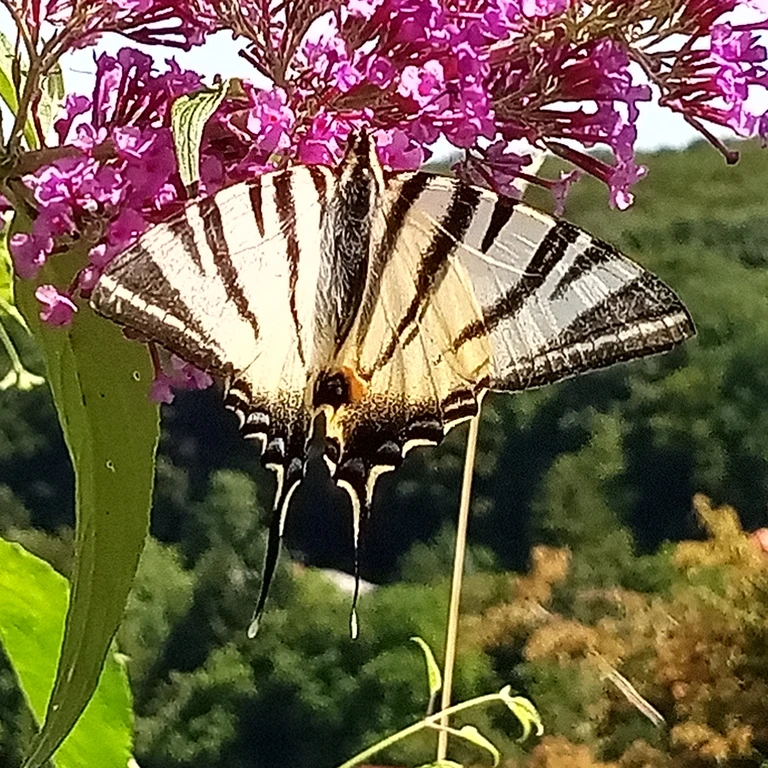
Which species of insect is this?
Iphiclides podalirius
